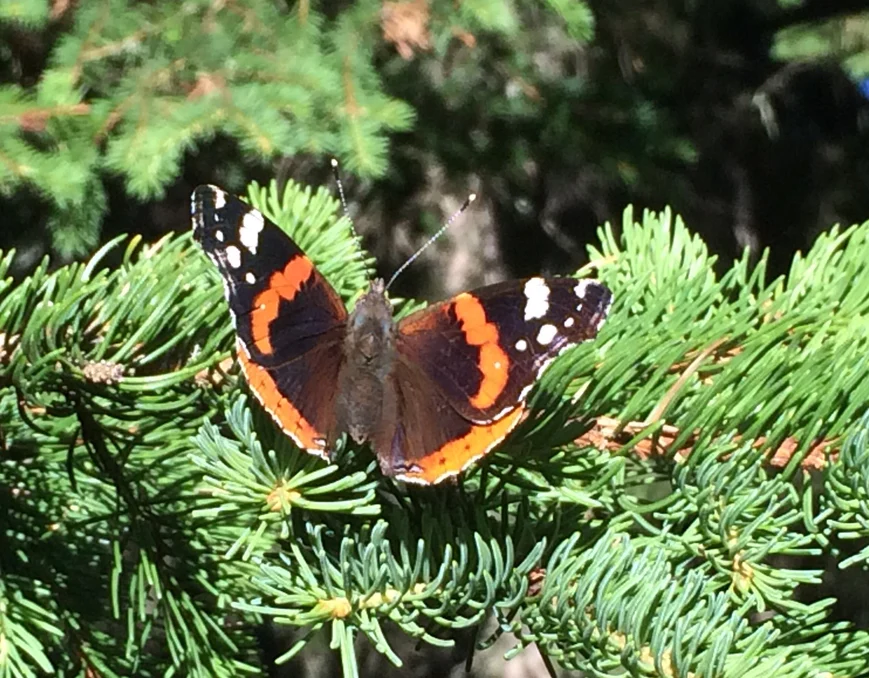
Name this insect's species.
Vanessa atalanta
